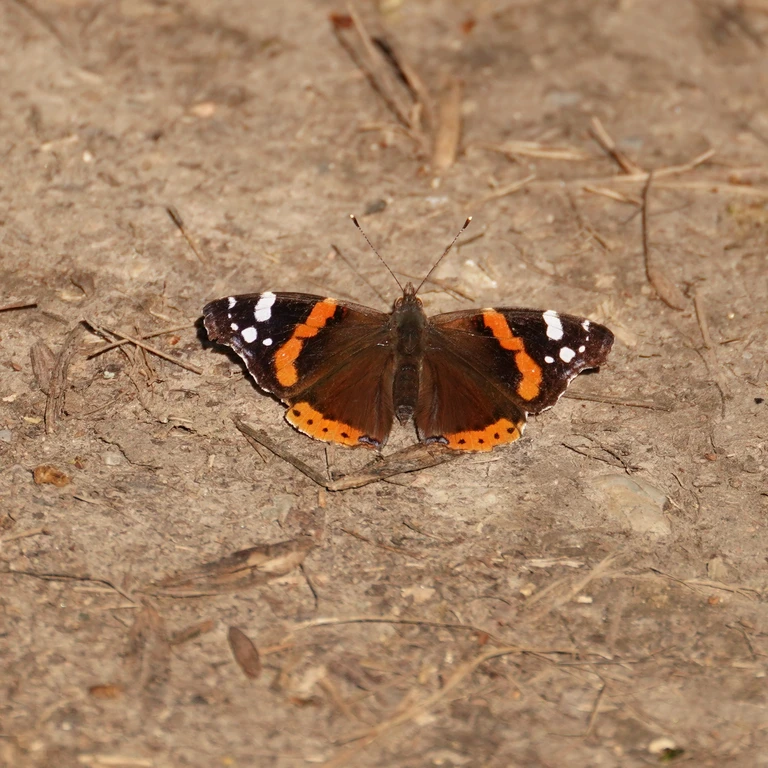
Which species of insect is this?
Vanessa atalanta
